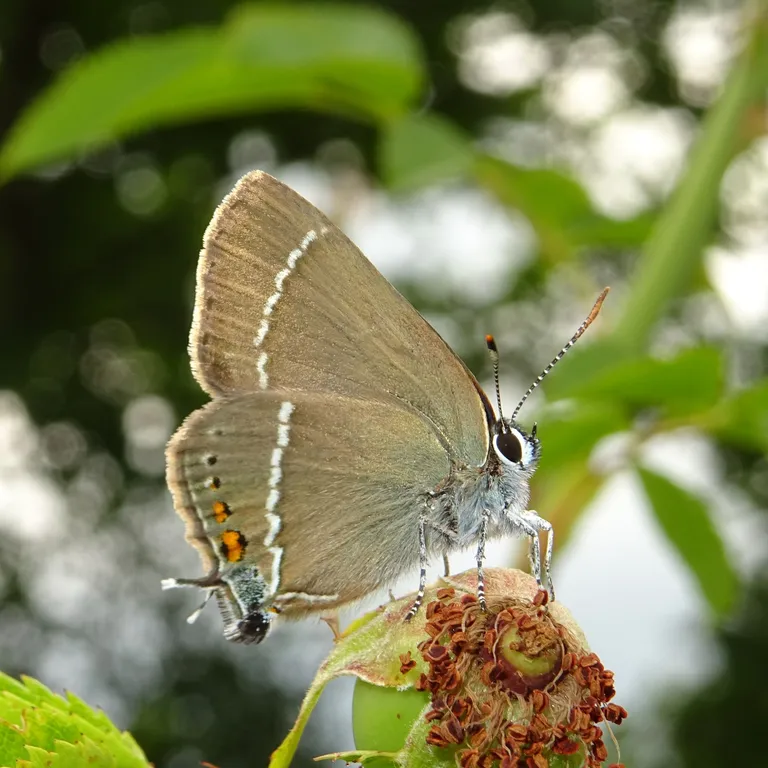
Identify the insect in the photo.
Satyrium spini (also Tuttiola spini)
